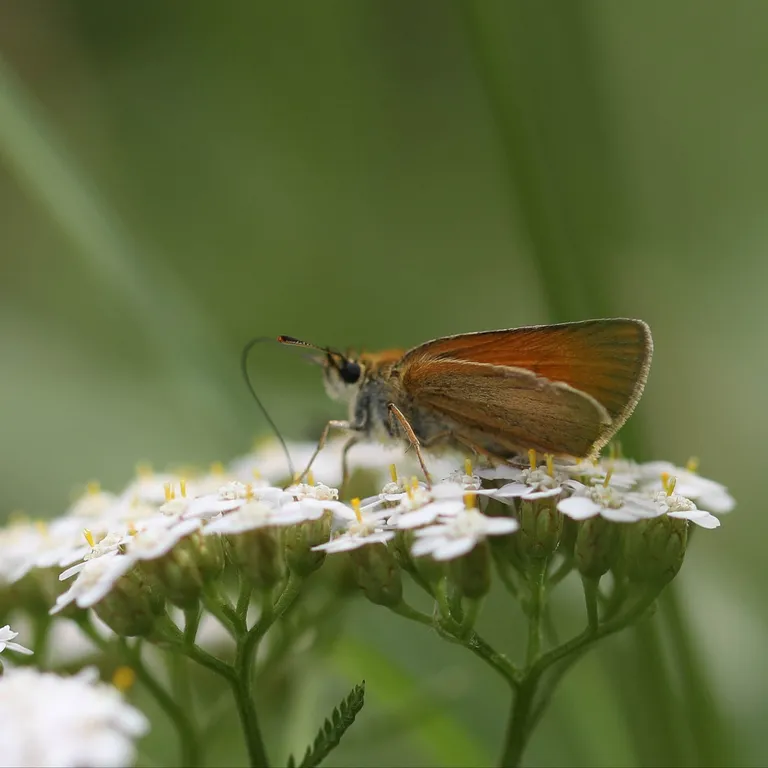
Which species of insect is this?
Thymelicus sylvestris
